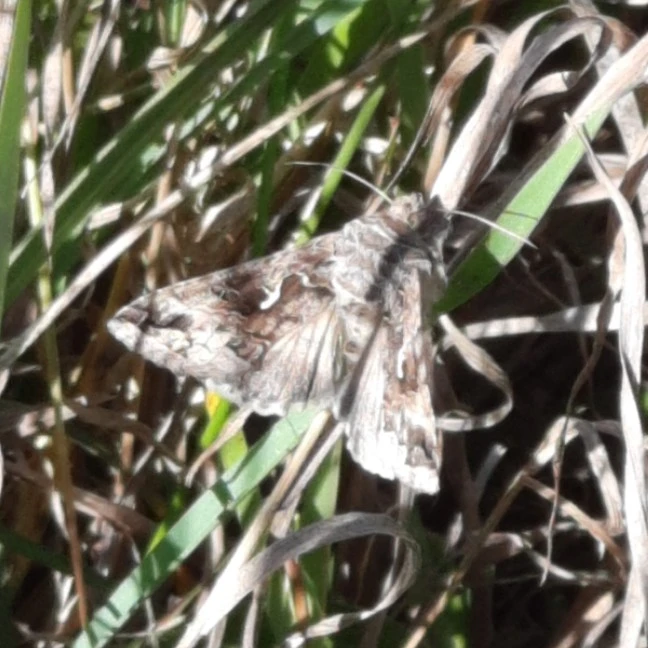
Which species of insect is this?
Autographa gamma
